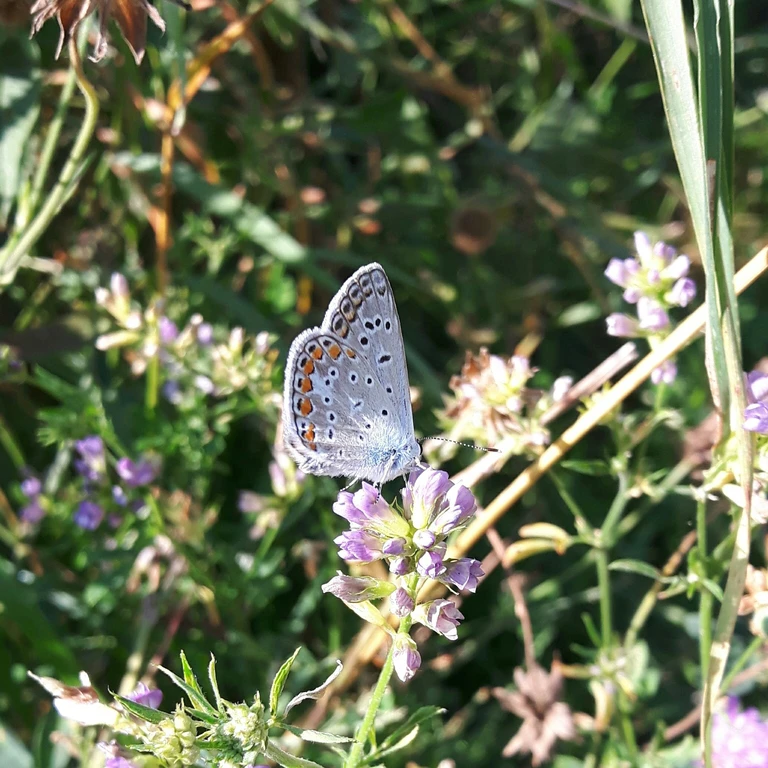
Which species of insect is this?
Polyommatus icarus
